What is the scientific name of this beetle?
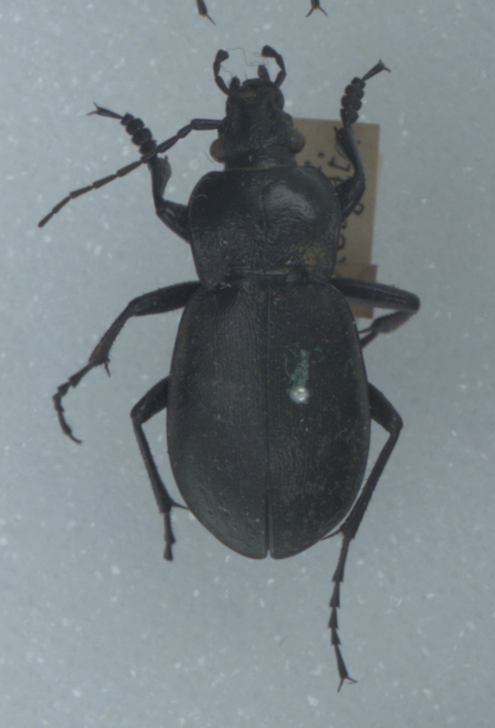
Carabus nemoralis
